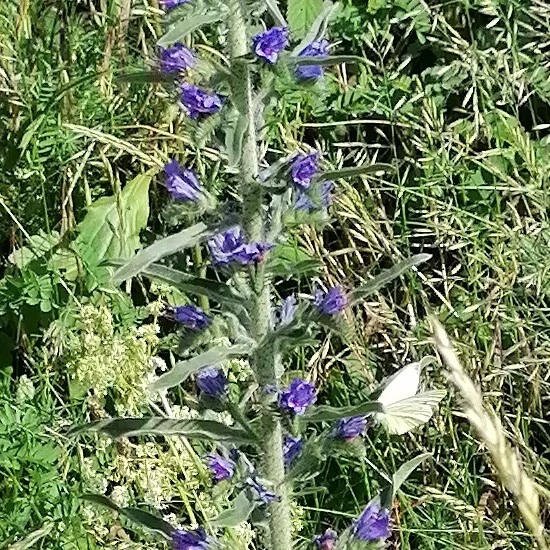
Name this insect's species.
Pieris napi
